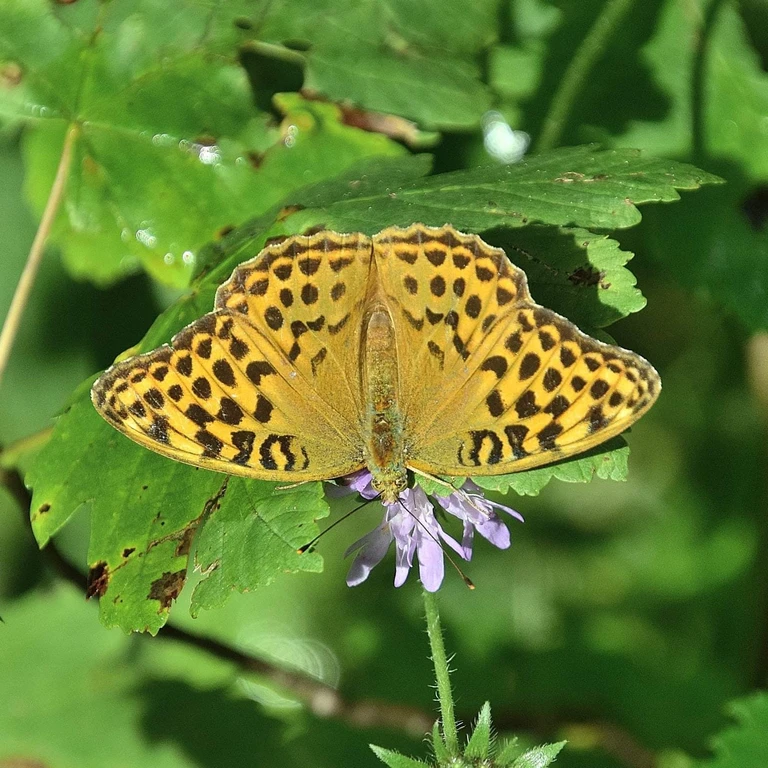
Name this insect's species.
Argynnis paphia
